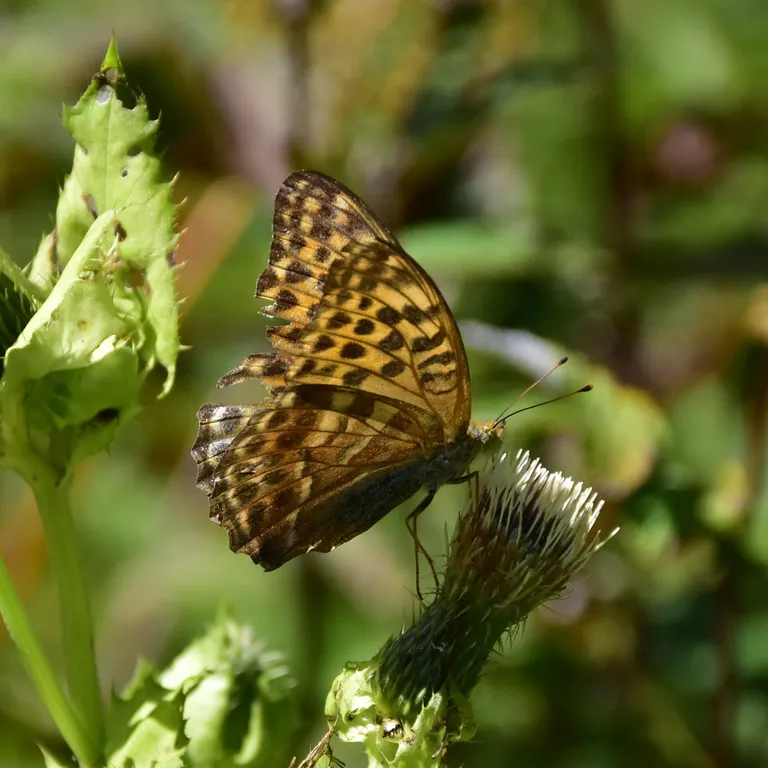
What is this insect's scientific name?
Argynnis paphia
